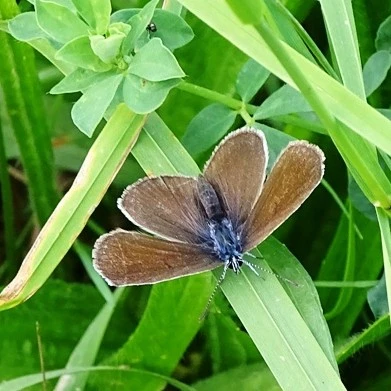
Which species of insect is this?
Cyaniris semiargus
